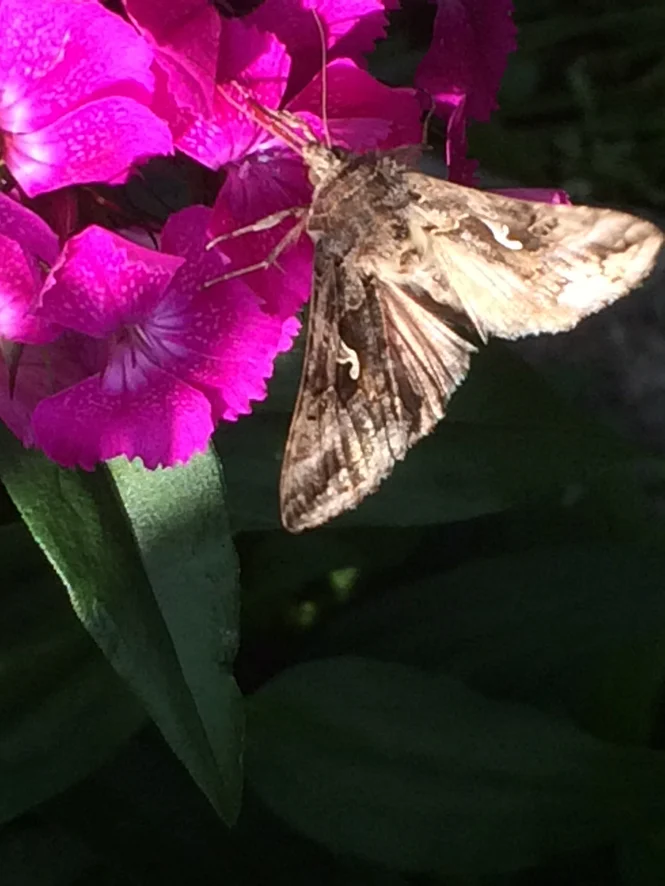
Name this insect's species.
Autographa gamma
